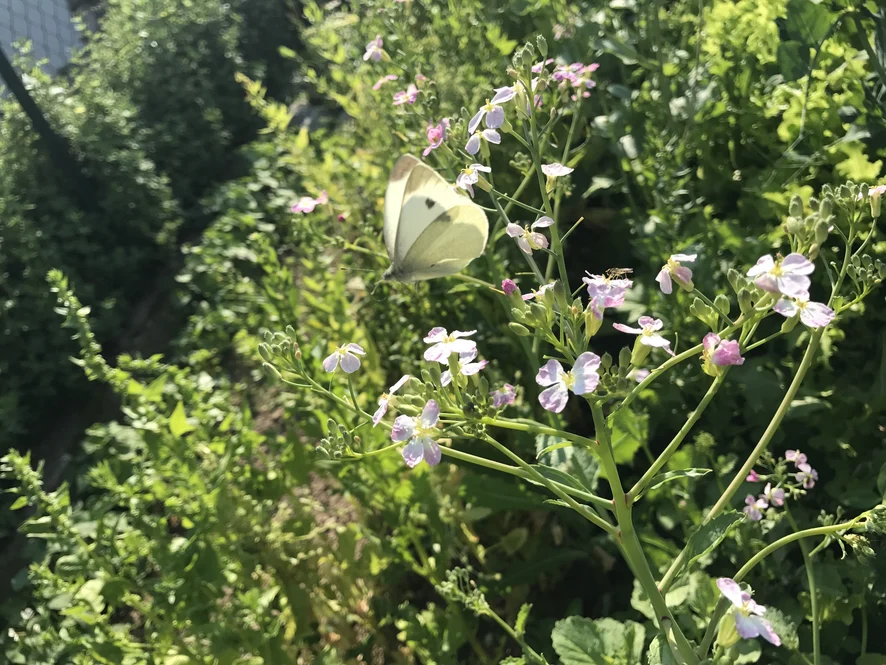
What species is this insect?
Pieris rapae
